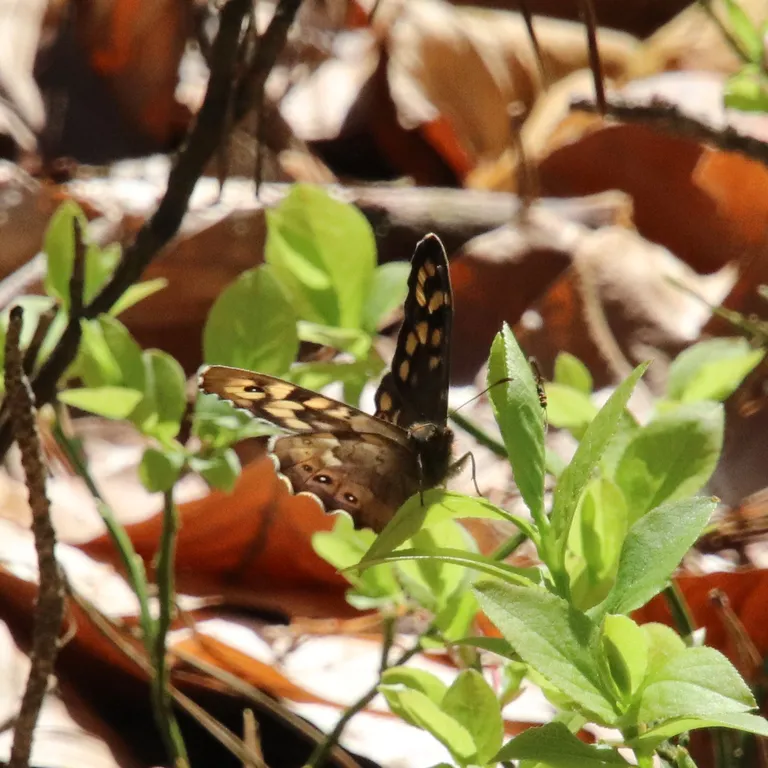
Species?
Pararge aegeria
